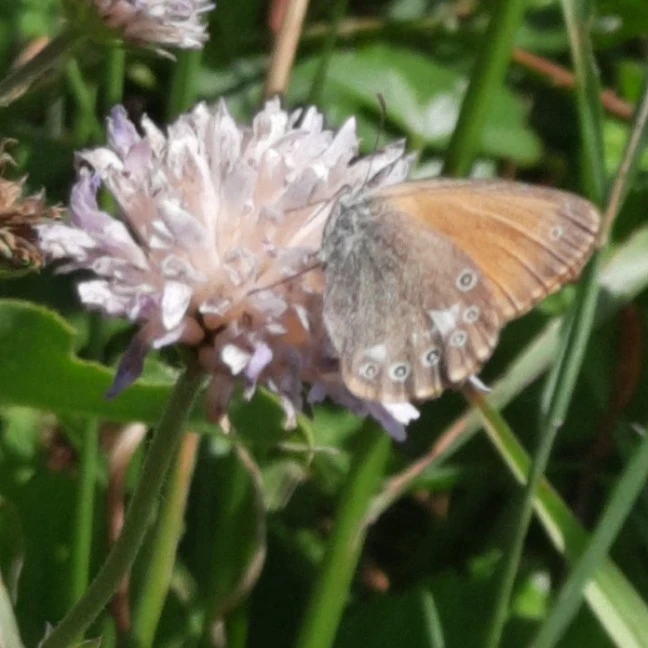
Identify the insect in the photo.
Coenonympha glycerion (also Coenonympha iphis)
